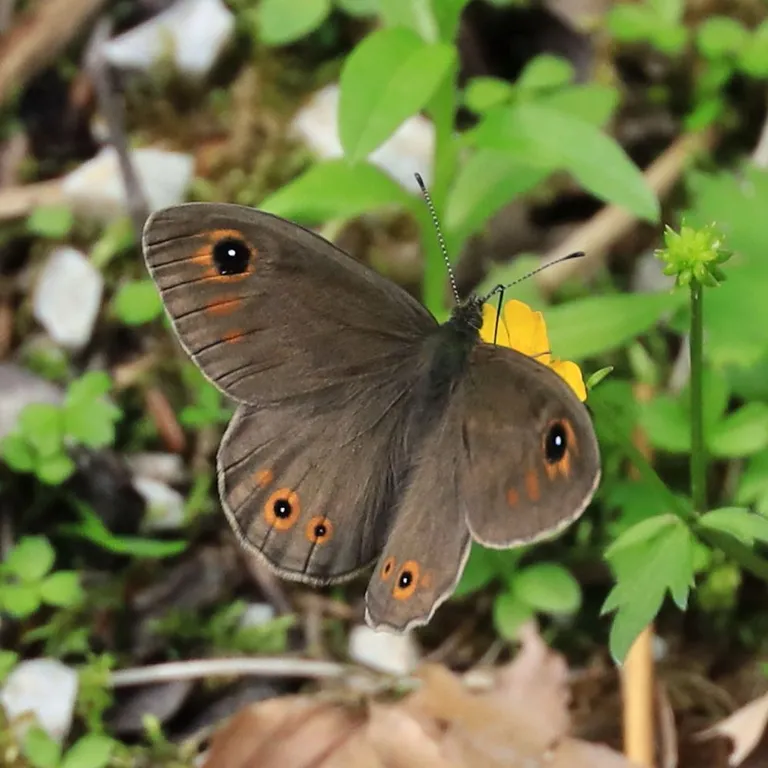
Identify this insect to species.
Lasiommata maera (also Pararge maera)
